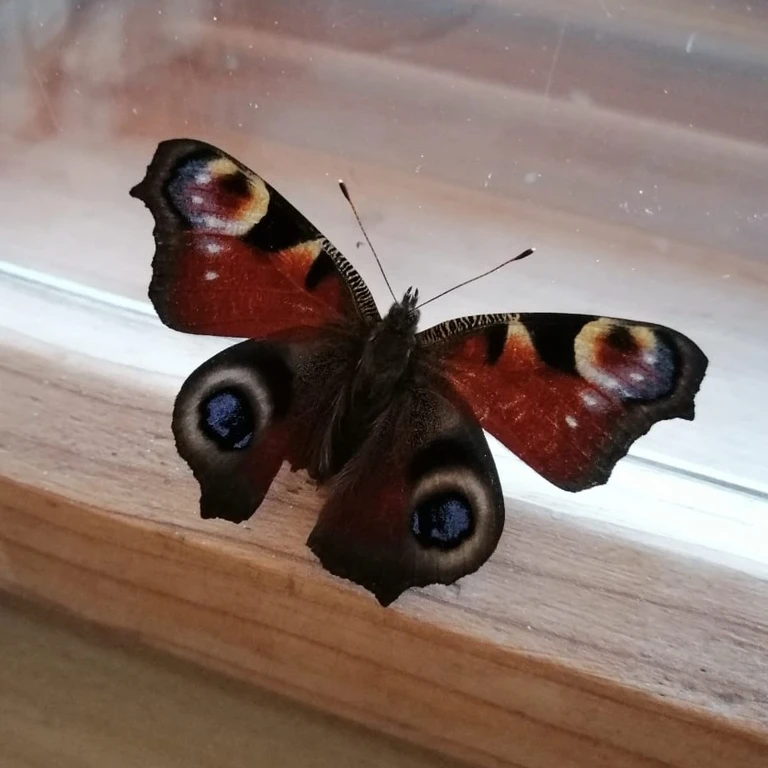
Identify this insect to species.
Aglais io
